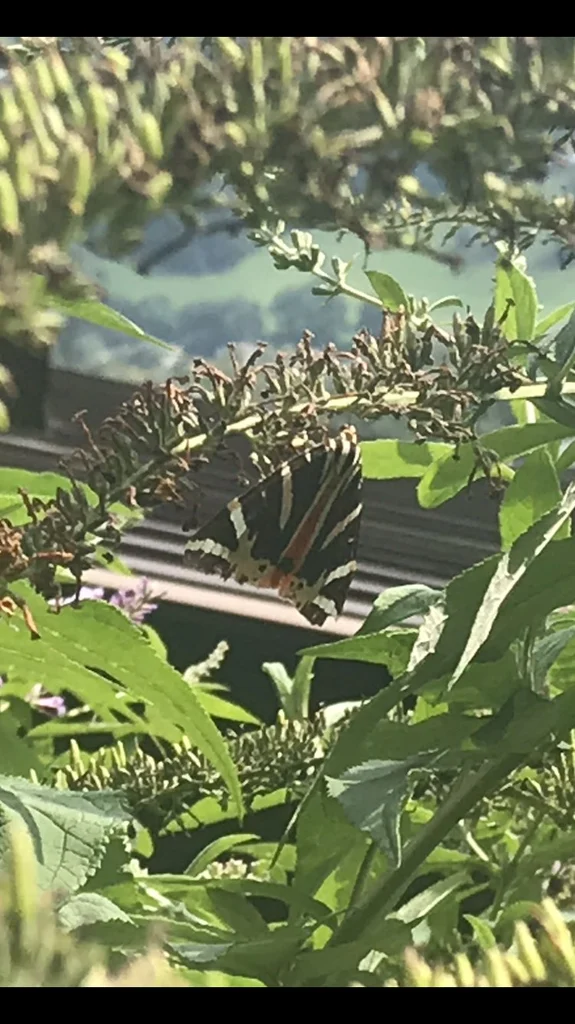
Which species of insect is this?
Euplagia quadripunctaria
